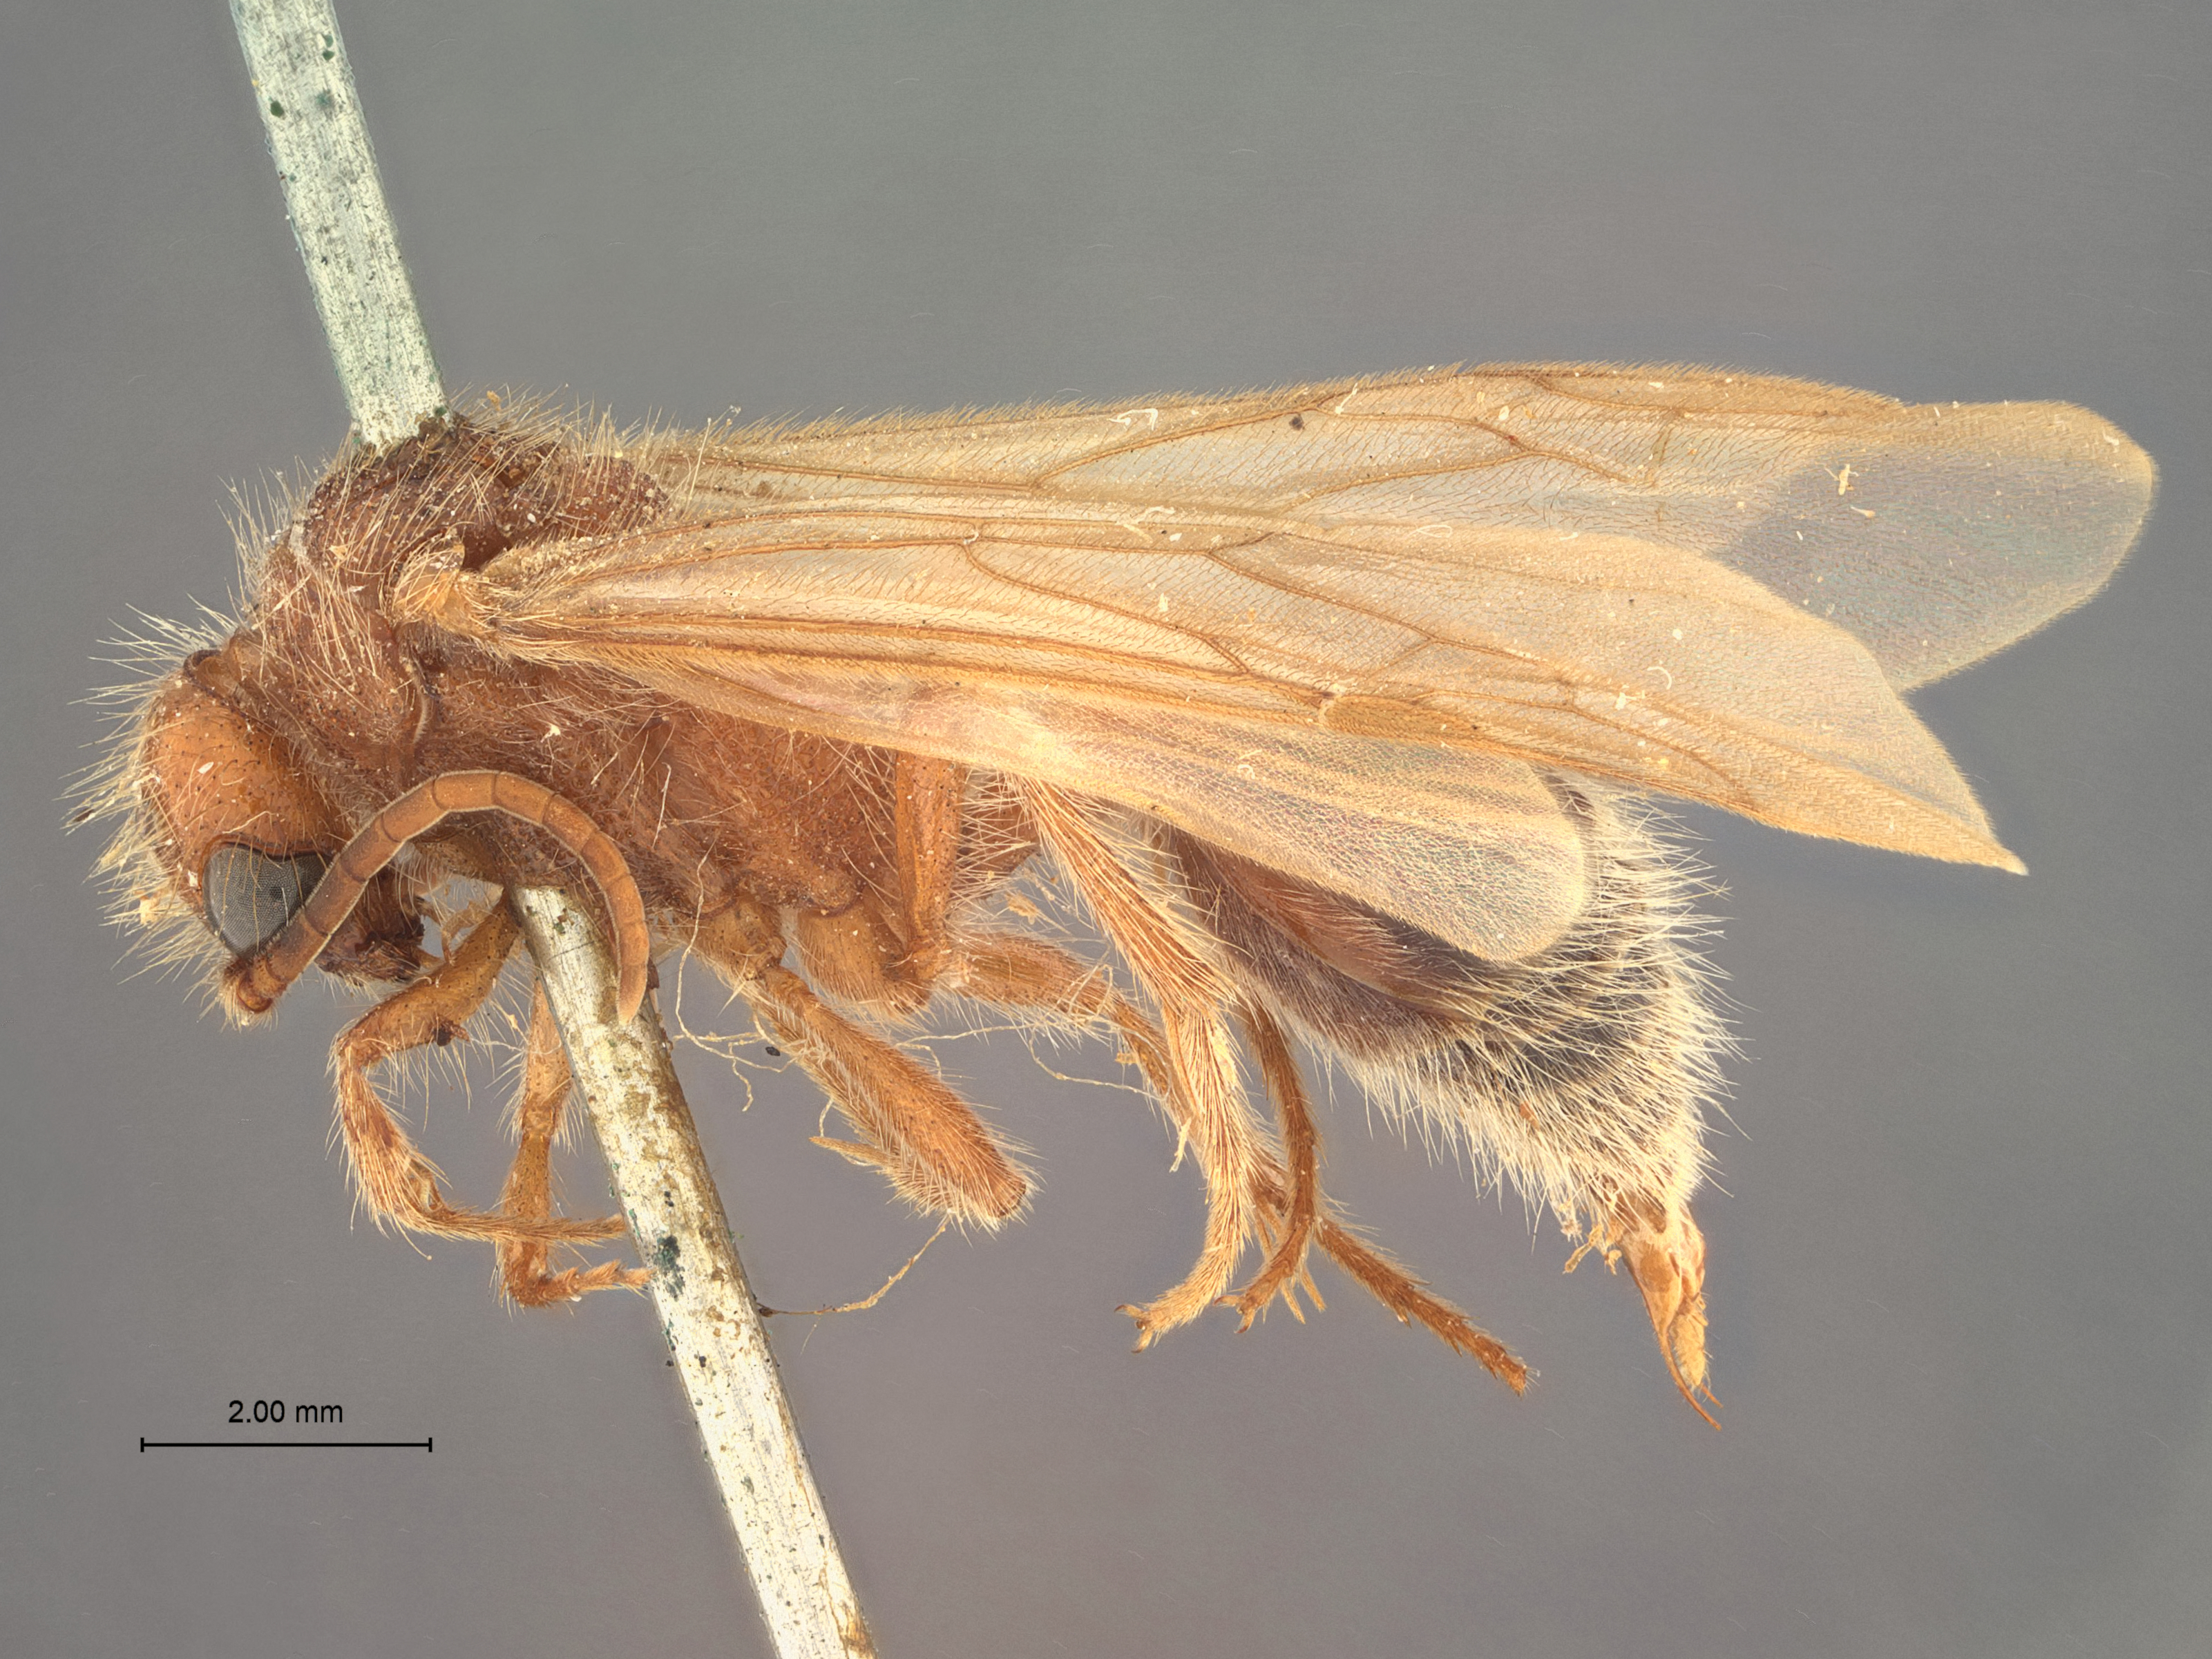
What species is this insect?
Sphaeropthalma jacala
